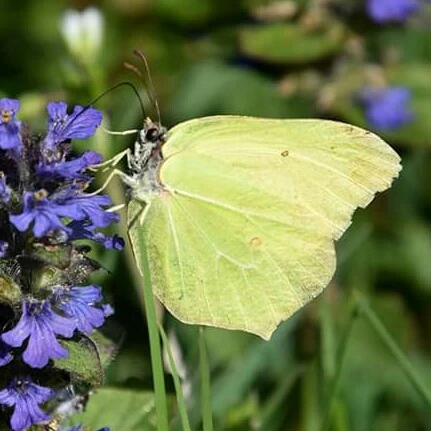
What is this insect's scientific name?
Gonepteryx rhamni
